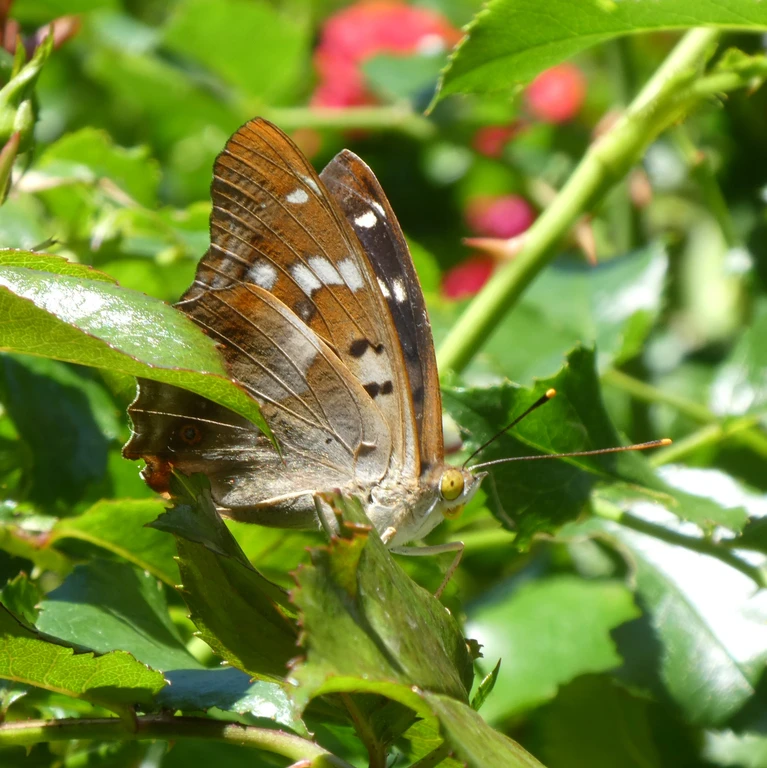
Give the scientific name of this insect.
Apatura ilia
